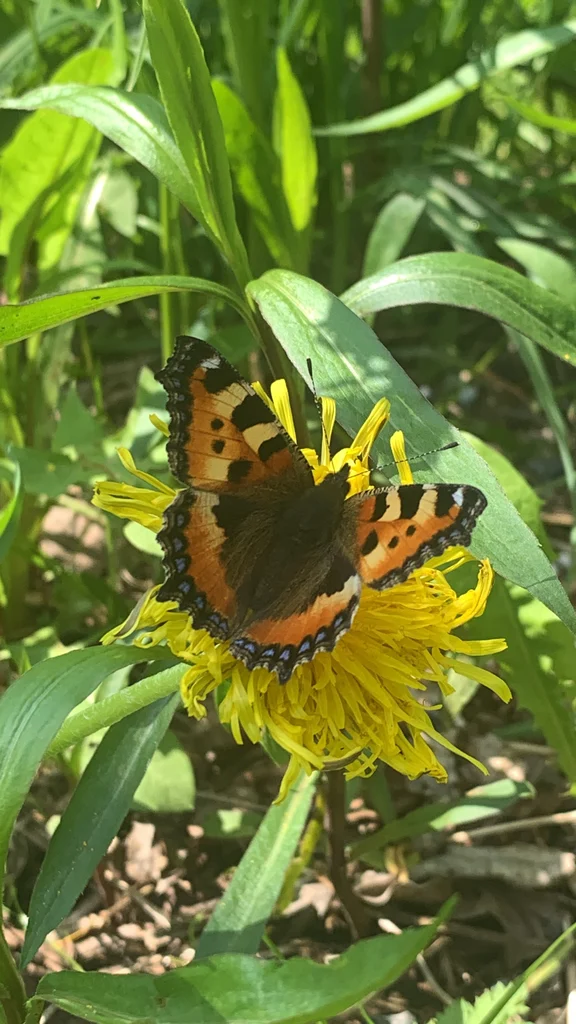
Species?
Aglais urticae
